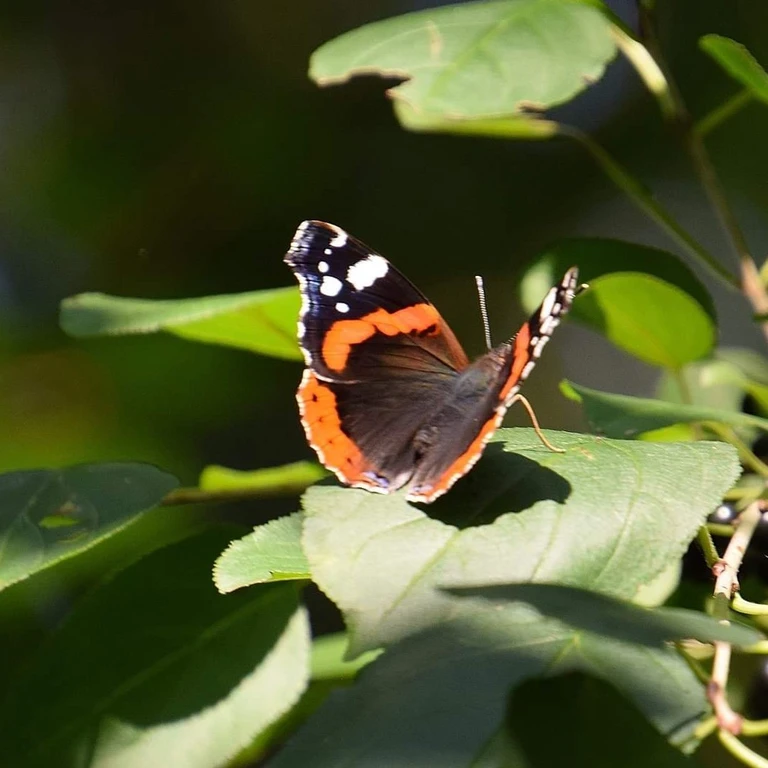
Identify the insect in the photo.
Vanessa atalanta
